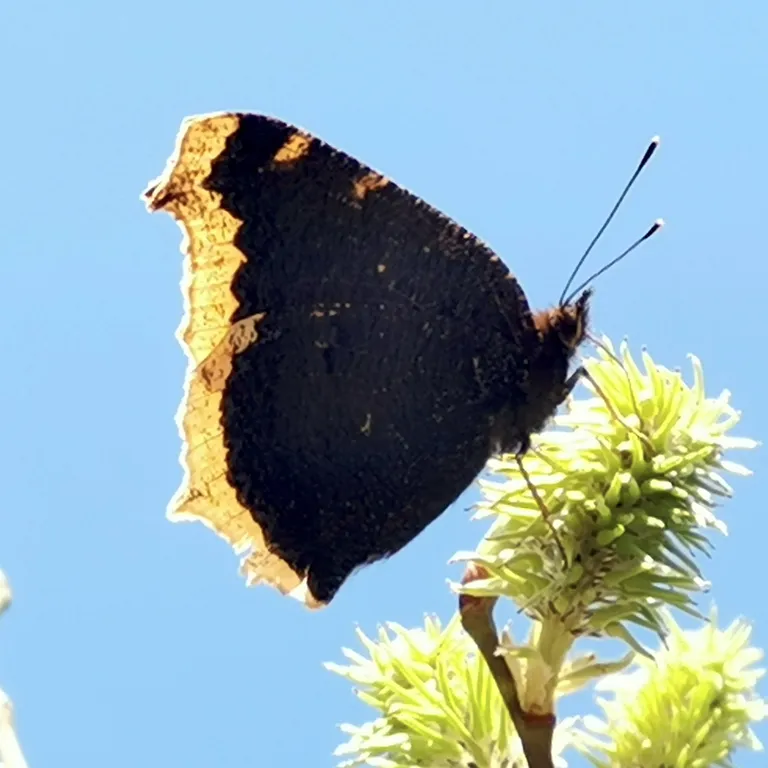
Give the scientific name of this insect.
Nymphalis antiopa
